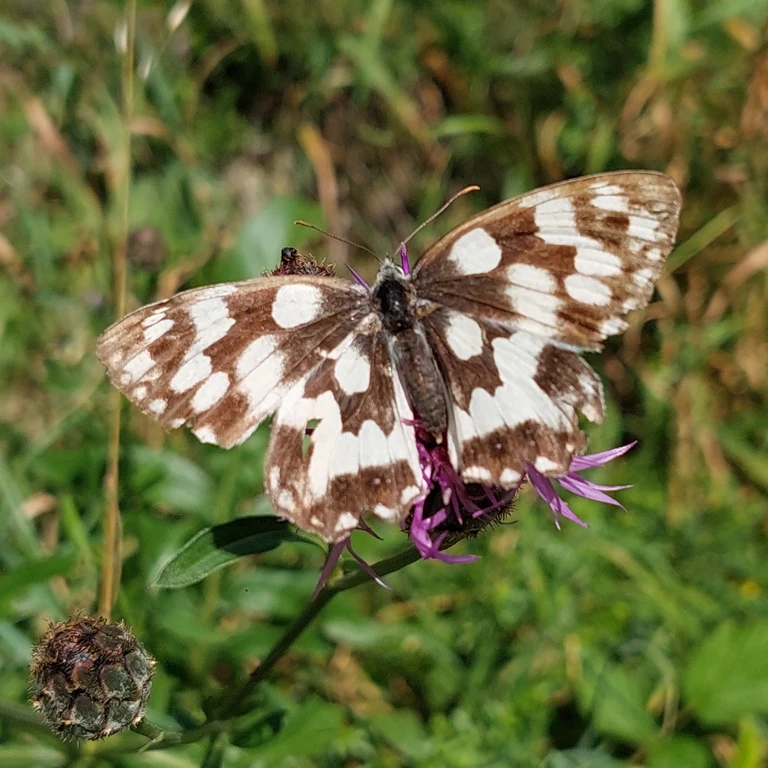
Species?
Melanargia galathea
